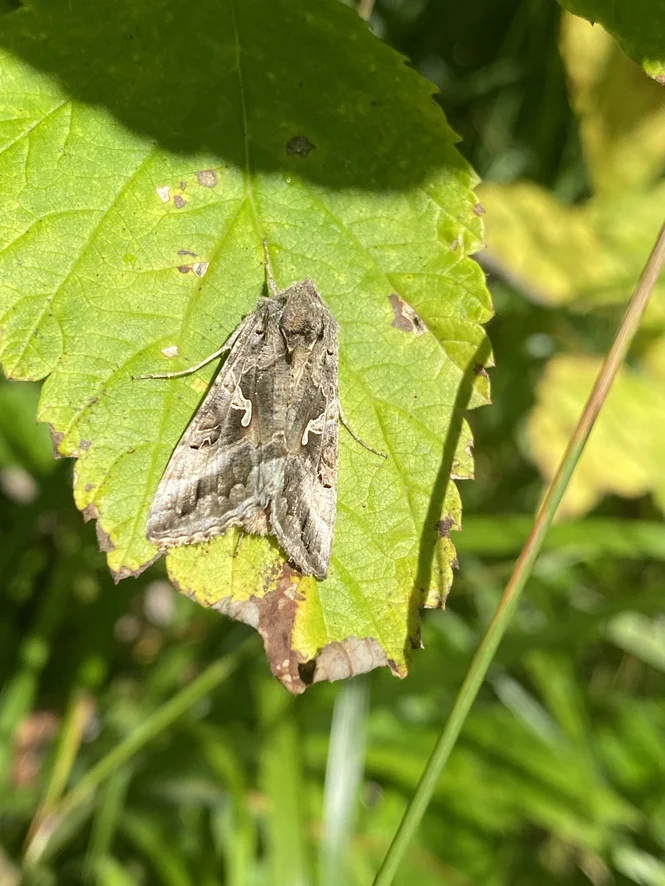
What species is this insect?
Autographa gamma
